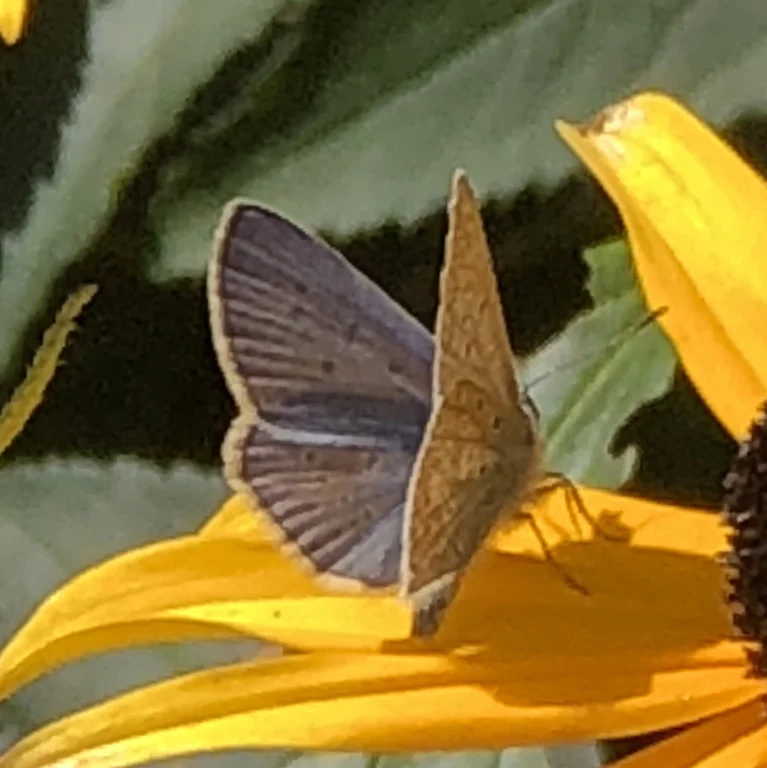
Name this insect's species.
Polyommatus icarus
